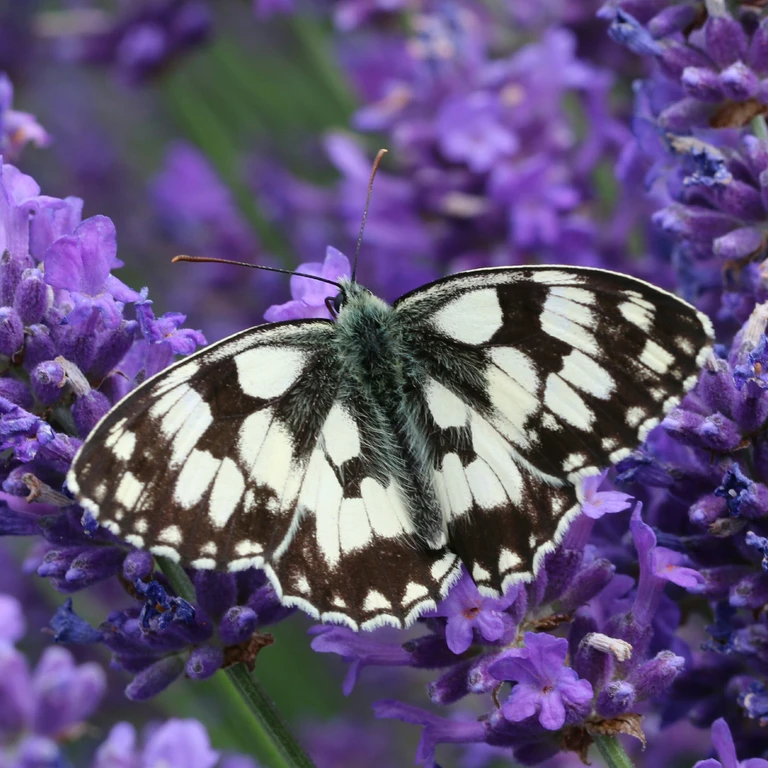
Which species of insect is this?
Melanargia galathea
